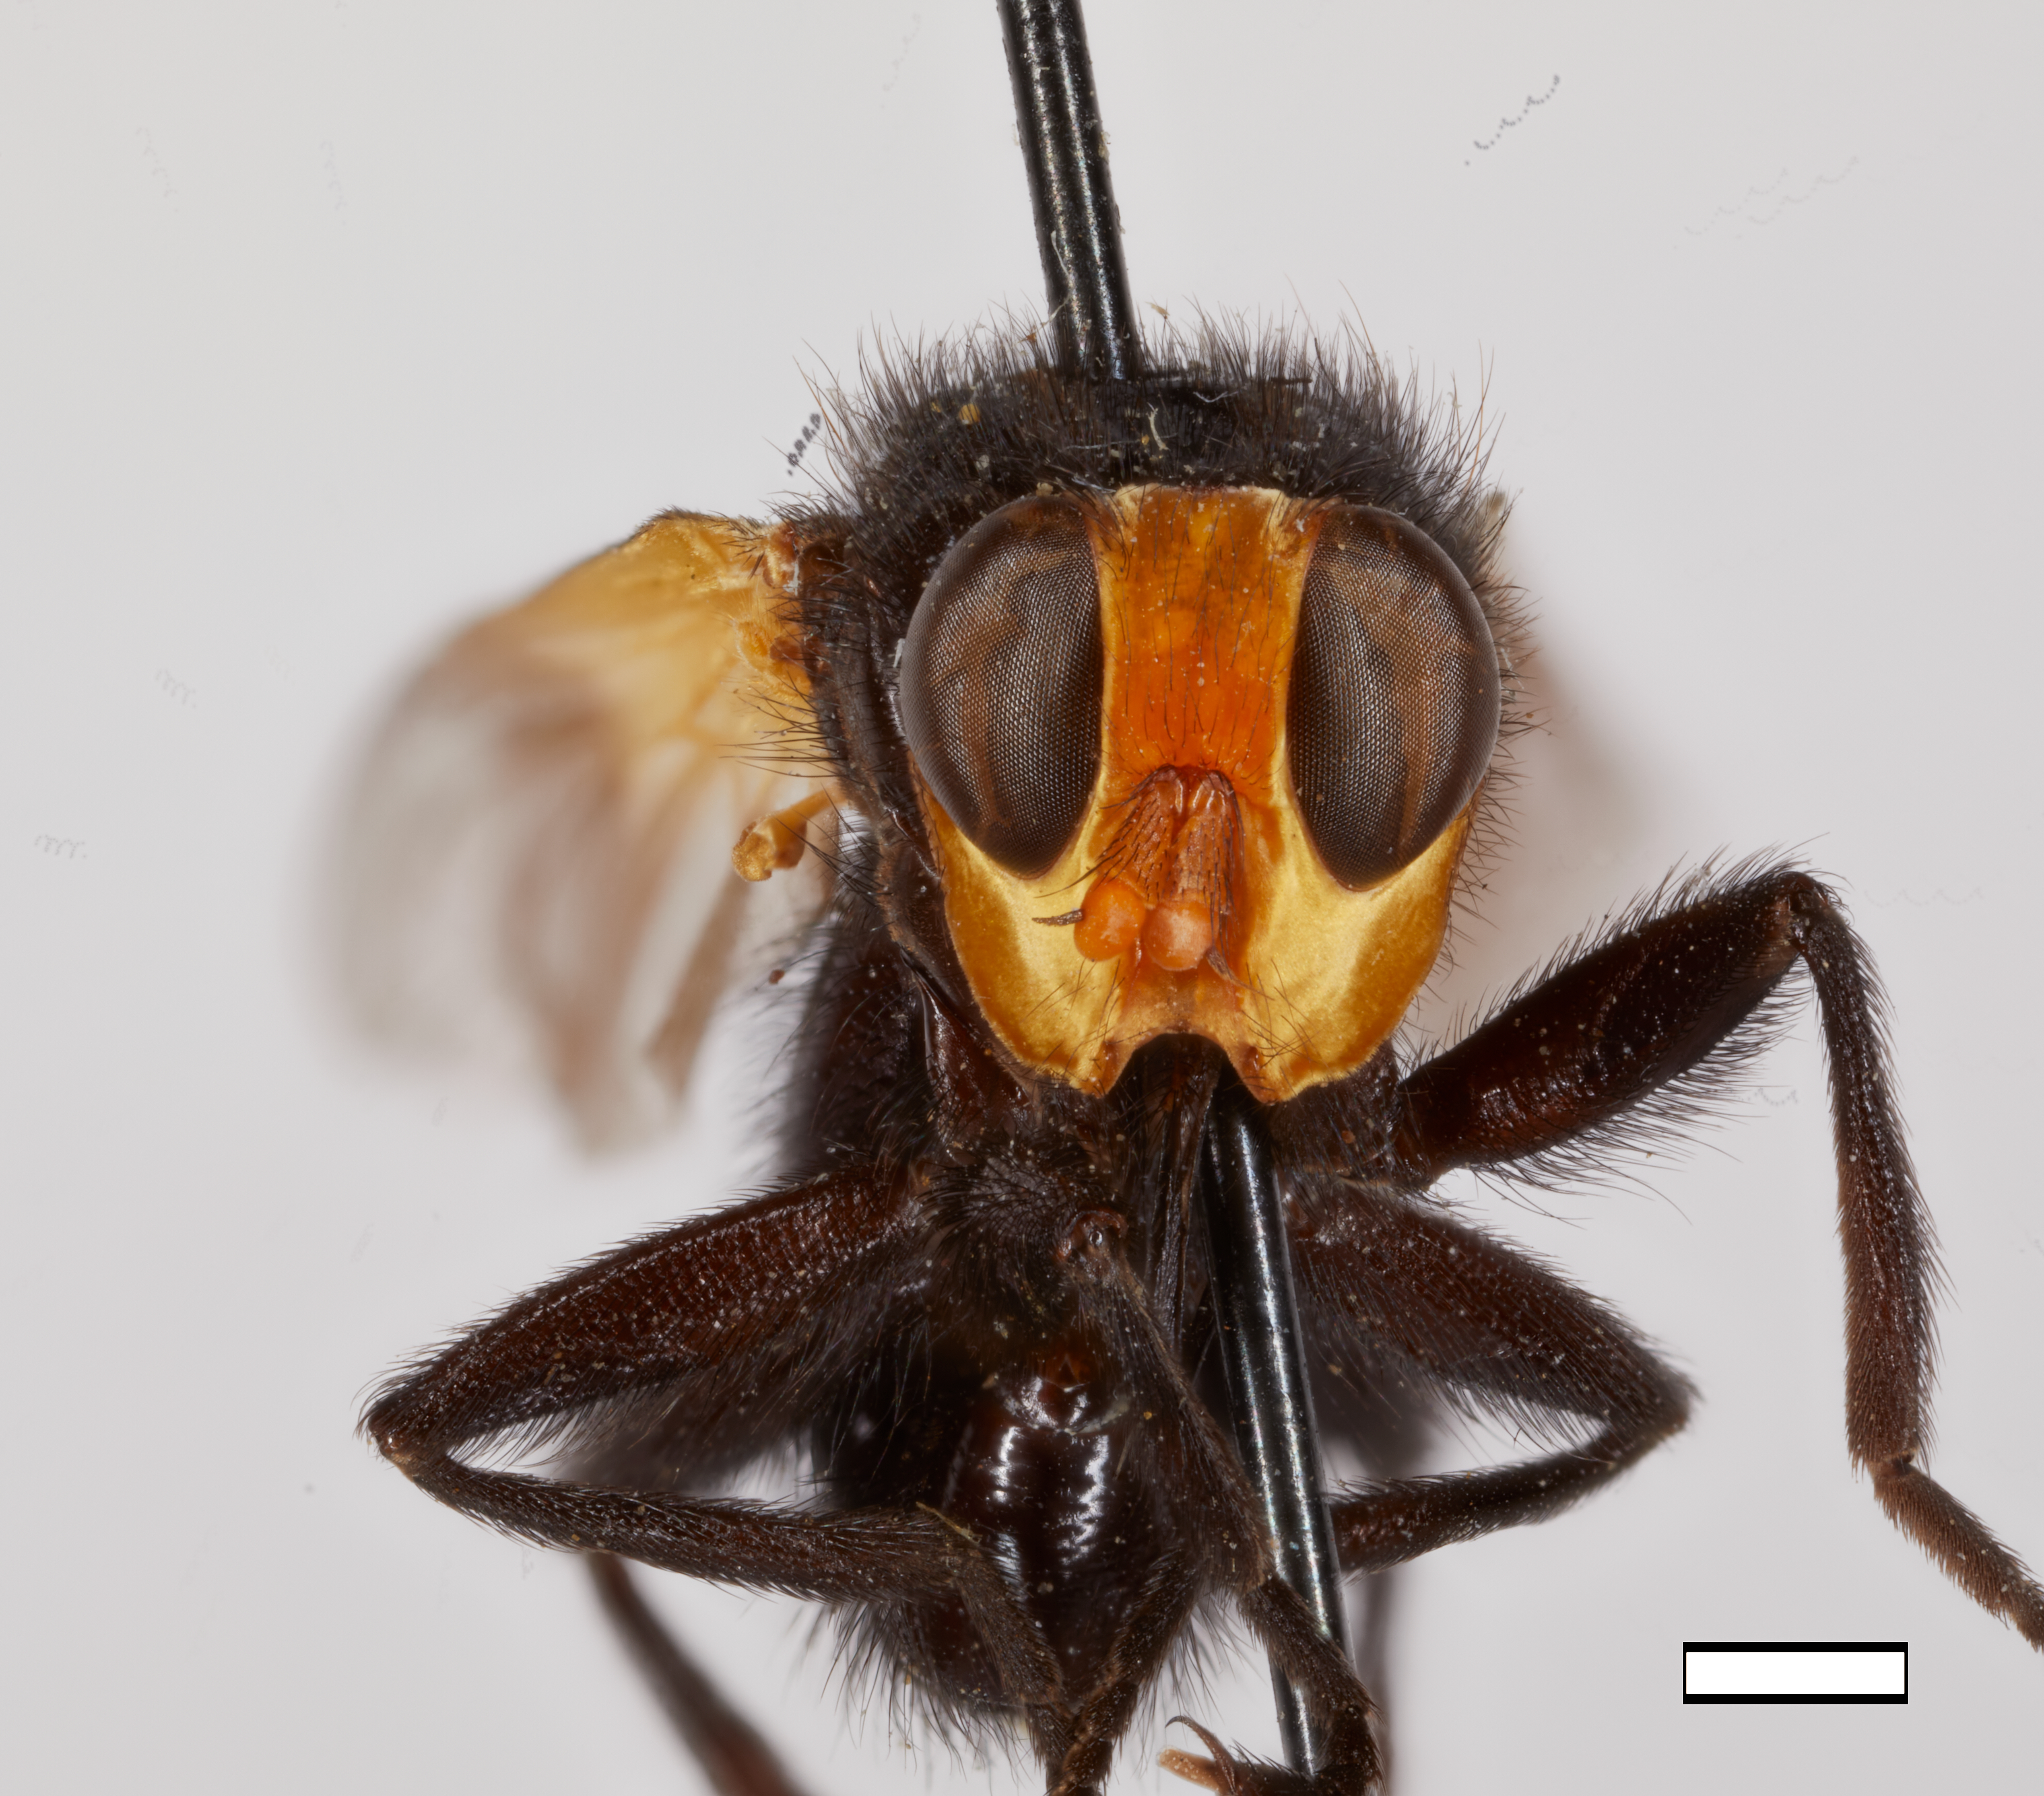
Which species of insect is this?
Melanosoma carbonaria
